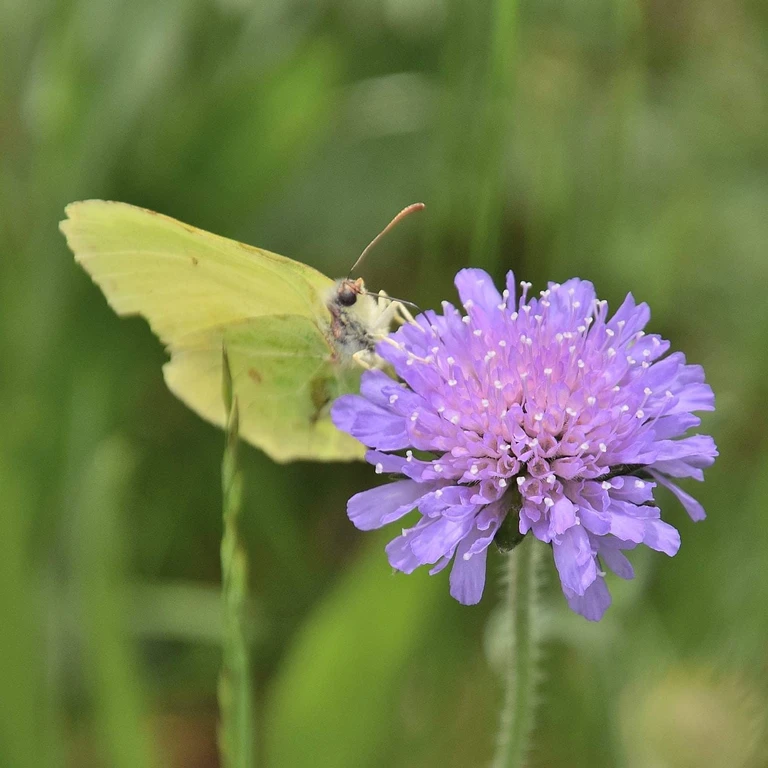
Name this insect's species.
Gonepteryx rhamni
